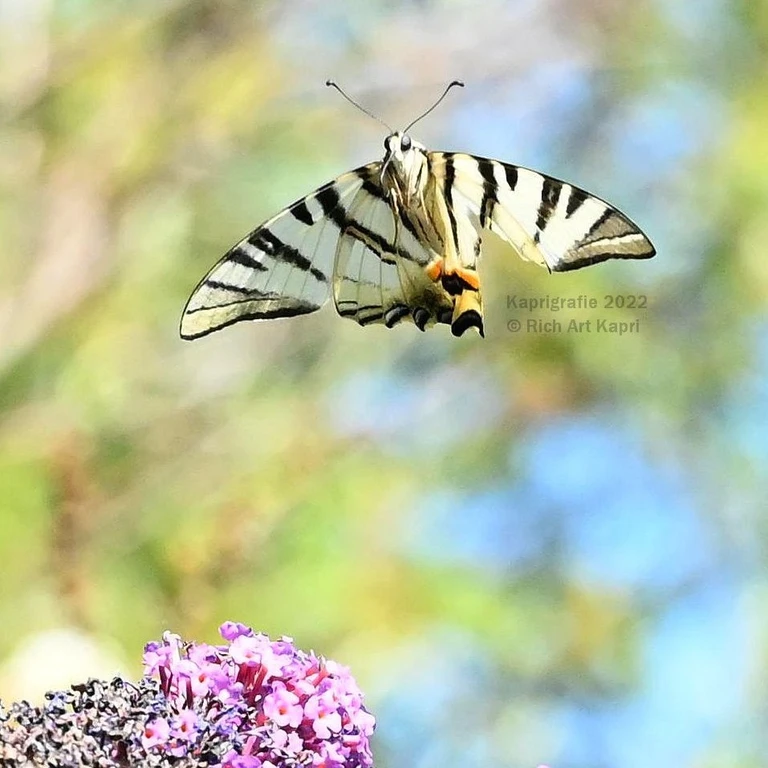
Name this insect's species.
Iphiclides podalirius
